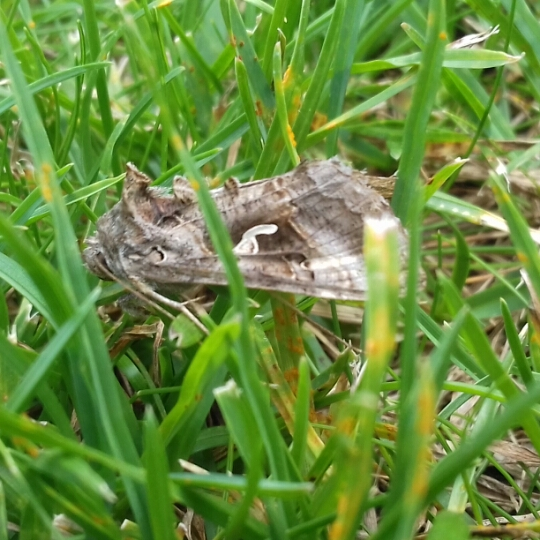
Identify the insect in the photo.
Autographa gamma
